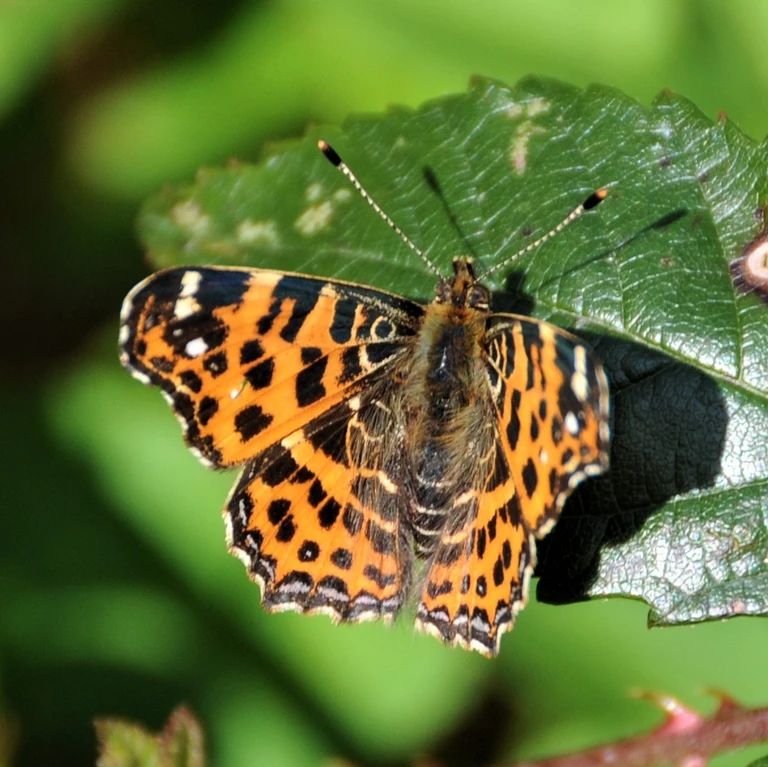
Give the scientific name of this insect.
Araschnia levana
